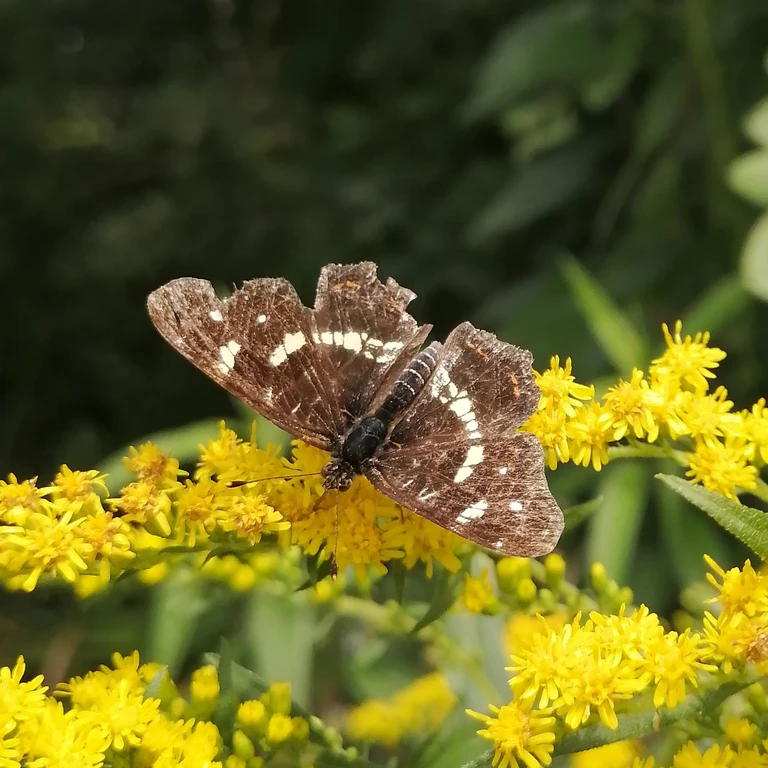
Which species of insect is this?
Araschnia levana
